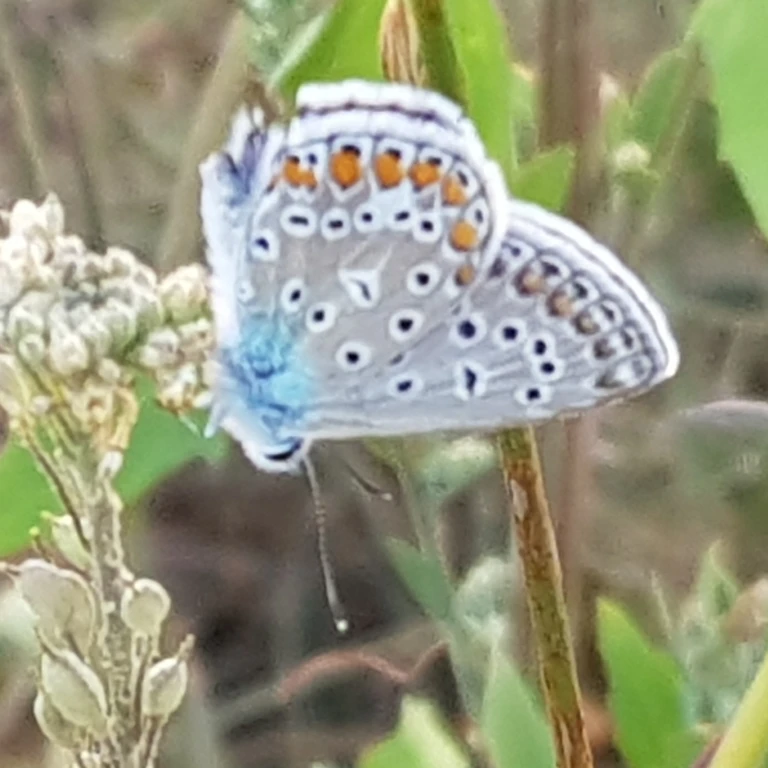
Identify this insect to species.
Polyommatus icarus
